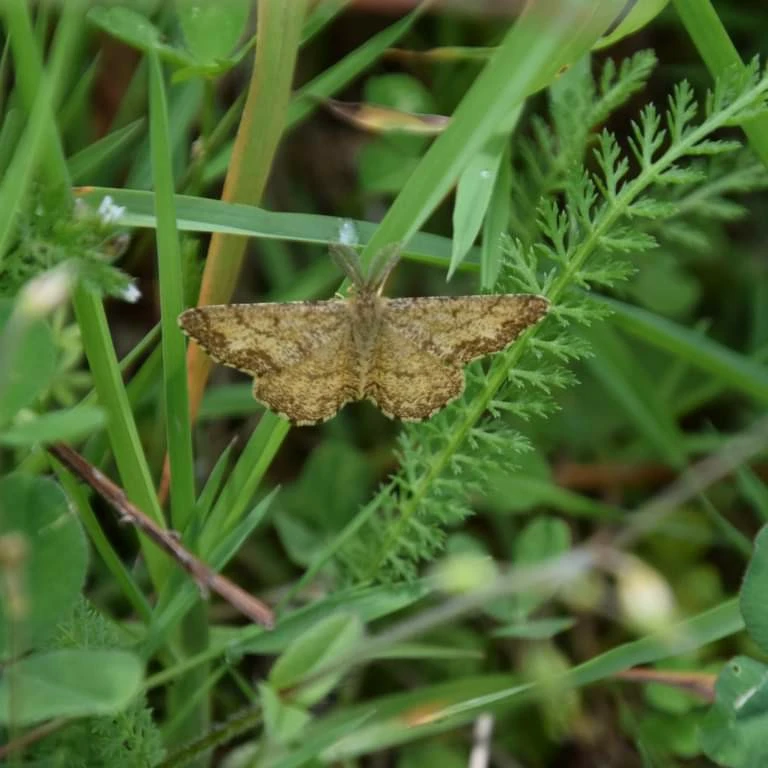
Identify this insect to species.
Ematurga atomaria
